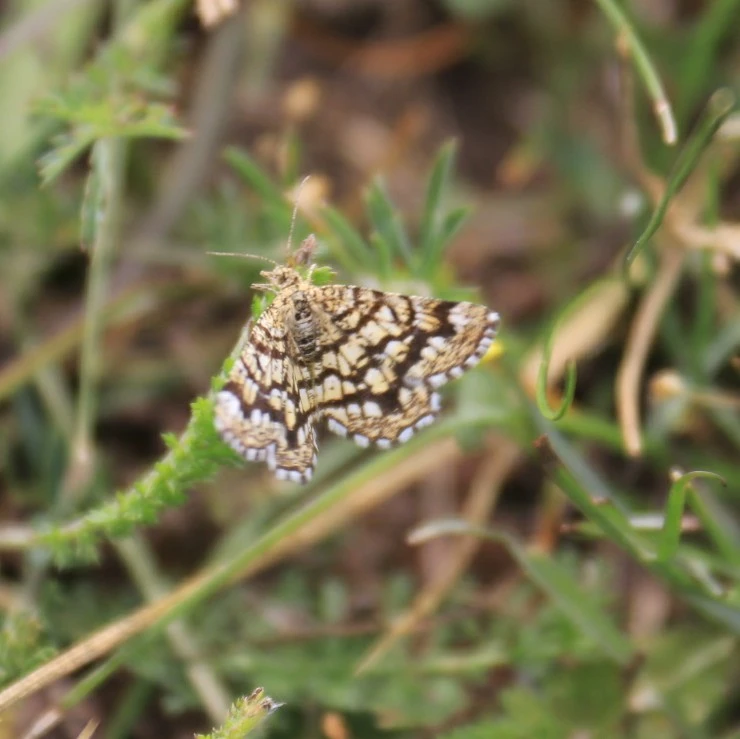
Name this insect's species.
Chiasmia clathrata
